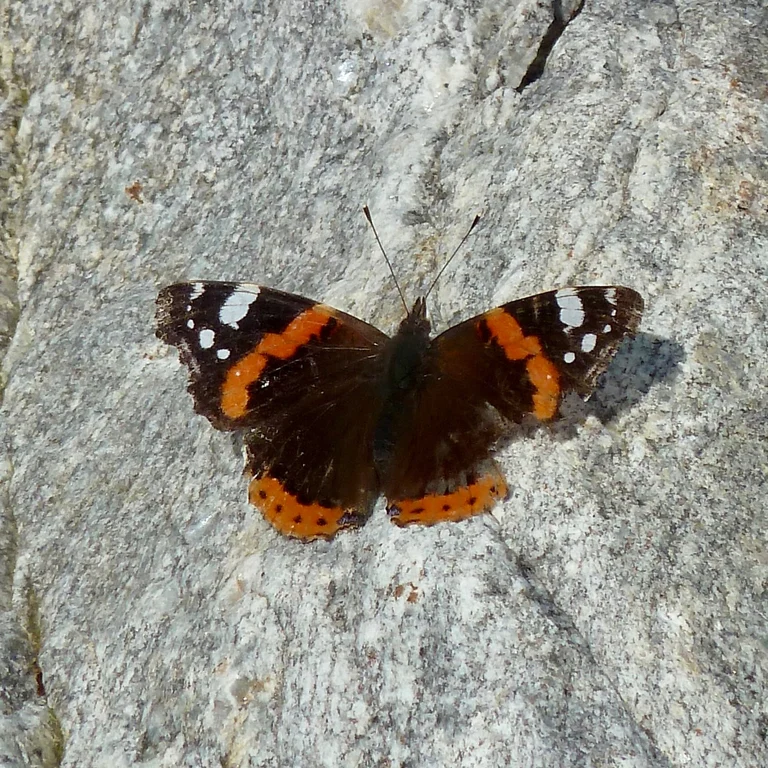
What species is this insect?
Vanessa atalanta
